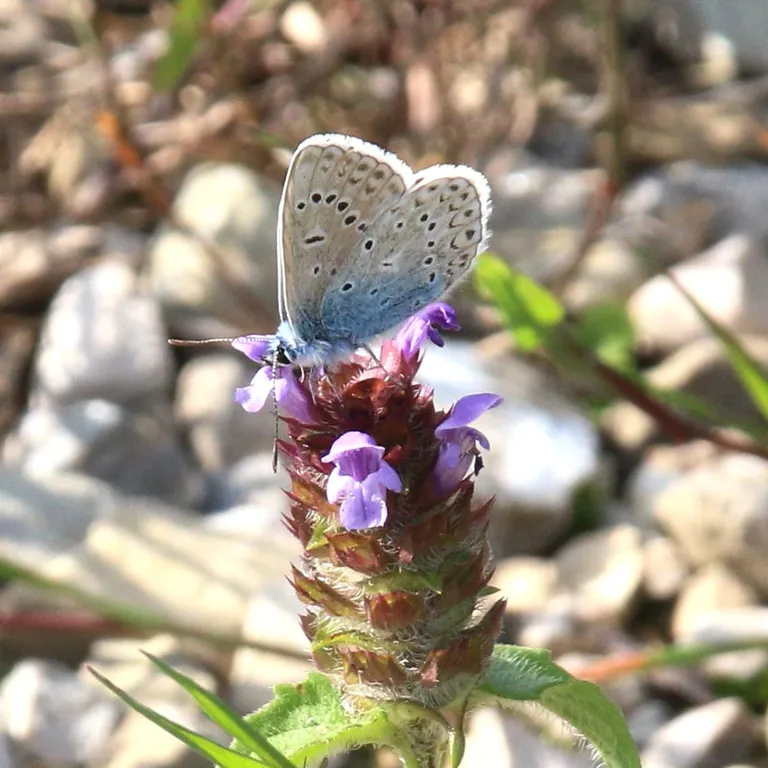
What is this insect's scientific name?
Polyommatus icarus
